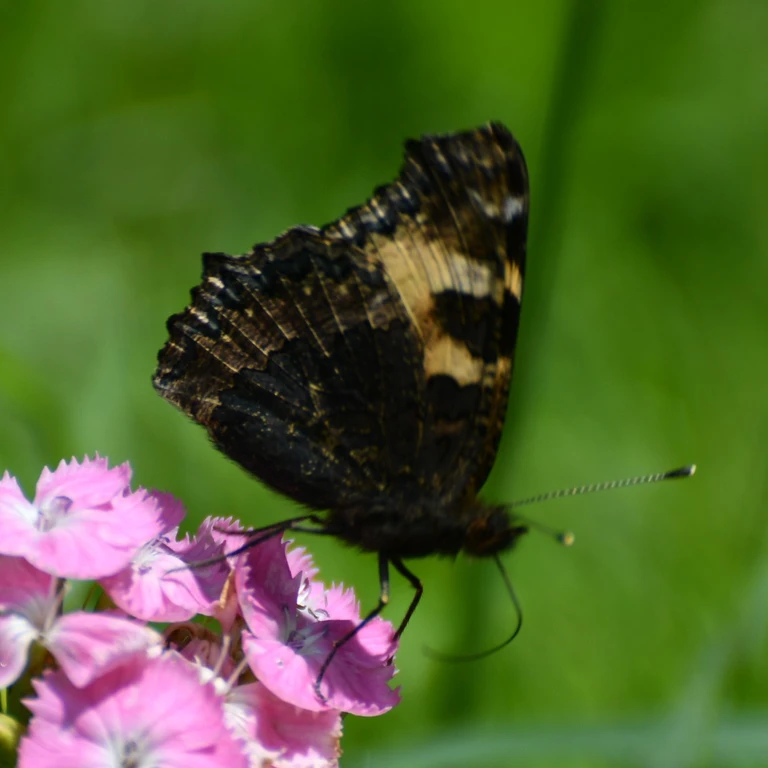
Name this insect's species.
Aglais urticae
